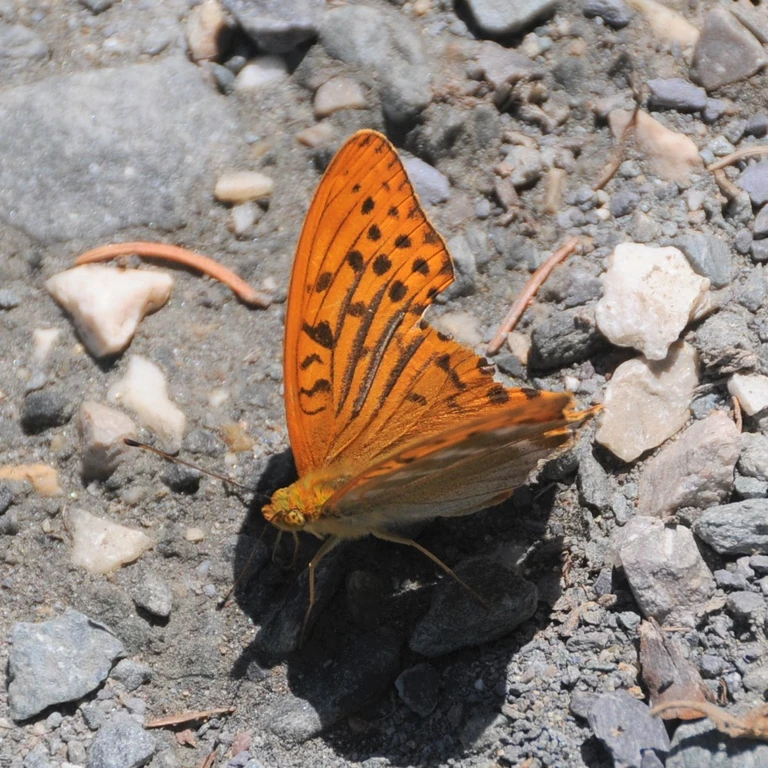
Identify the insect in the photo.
Argynnis paphia
